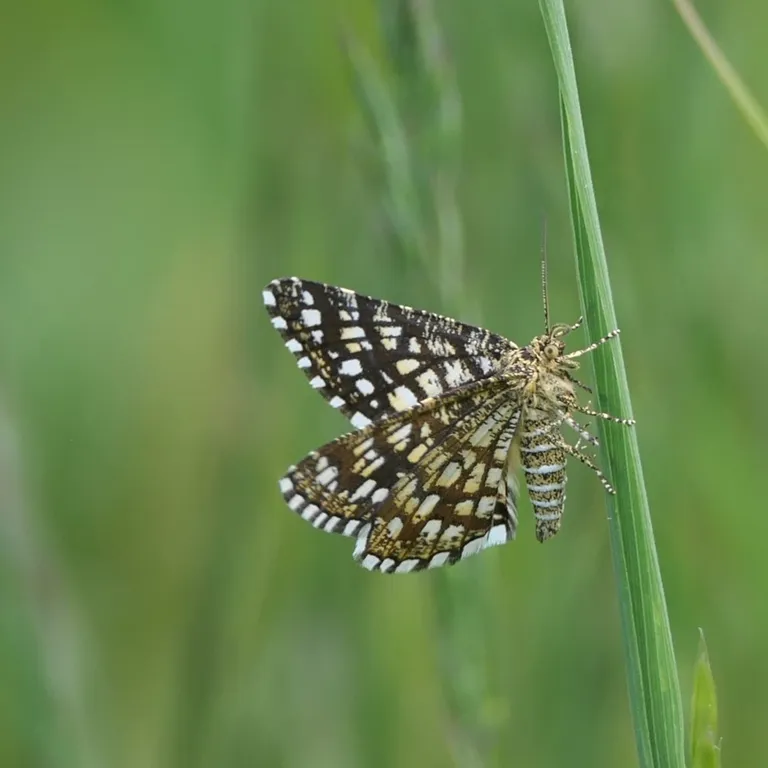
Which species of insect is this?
Chiasmia clathrata
